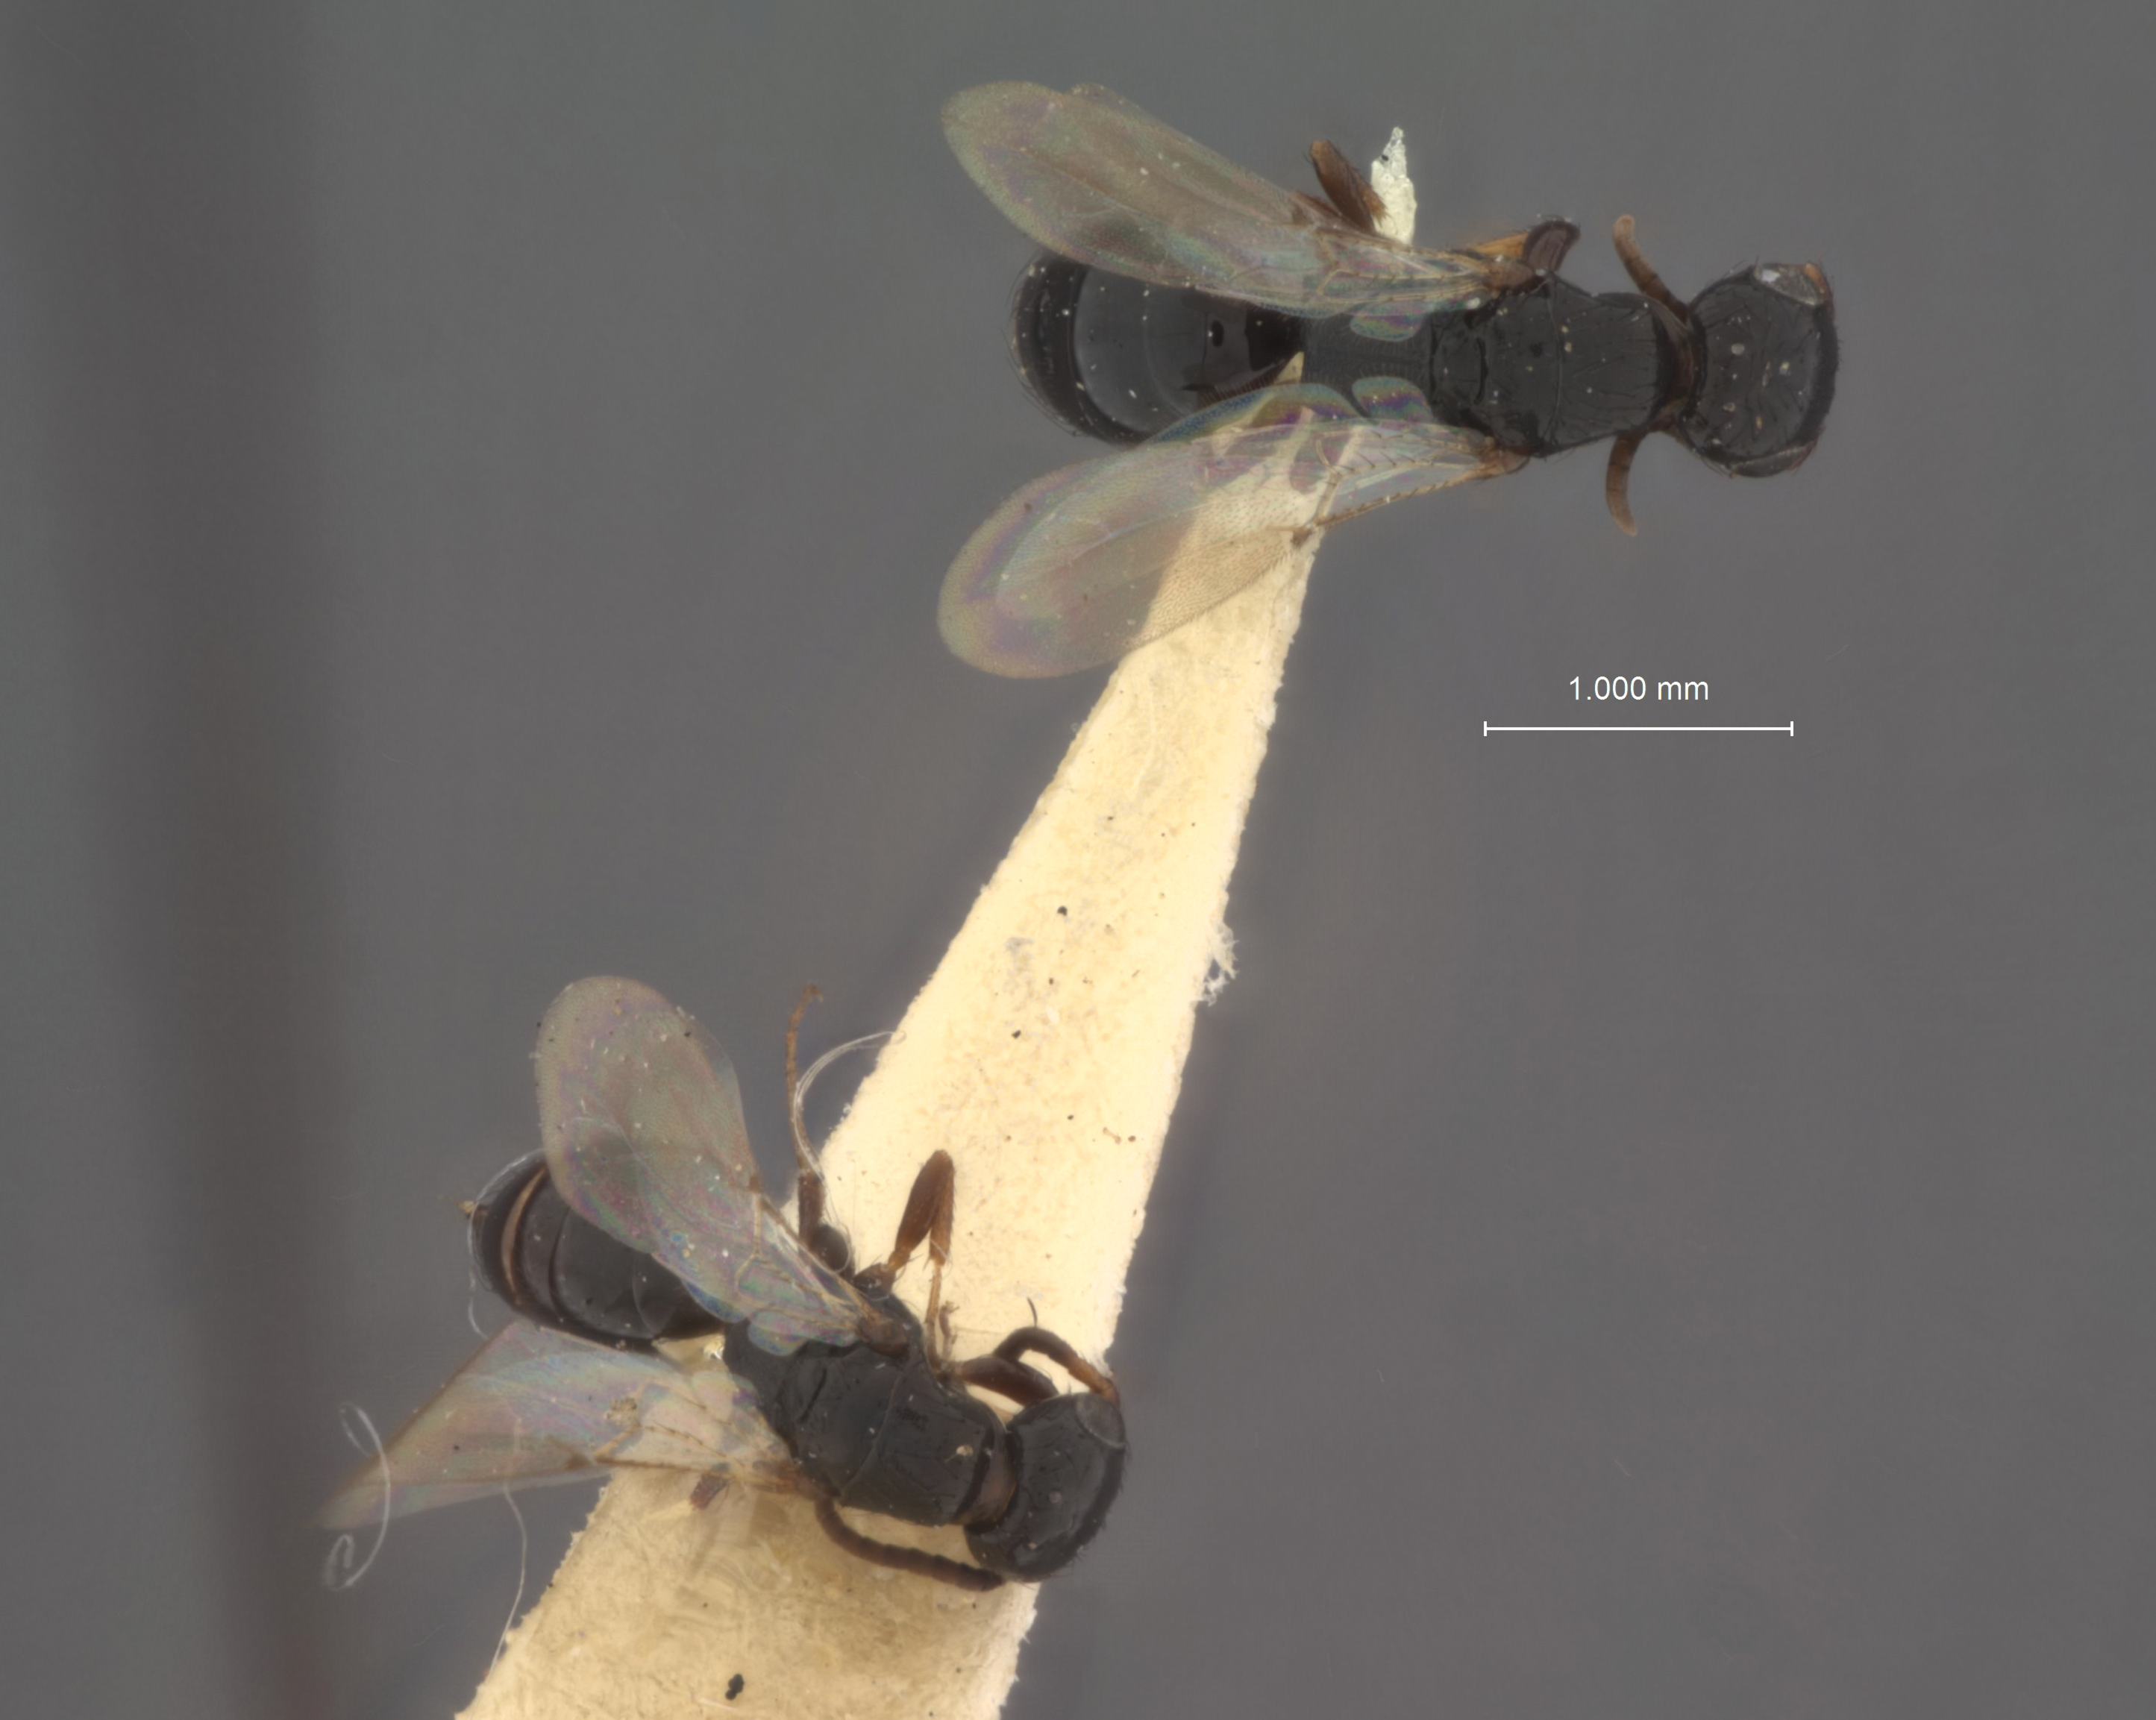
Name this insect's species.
Laelius utilis
